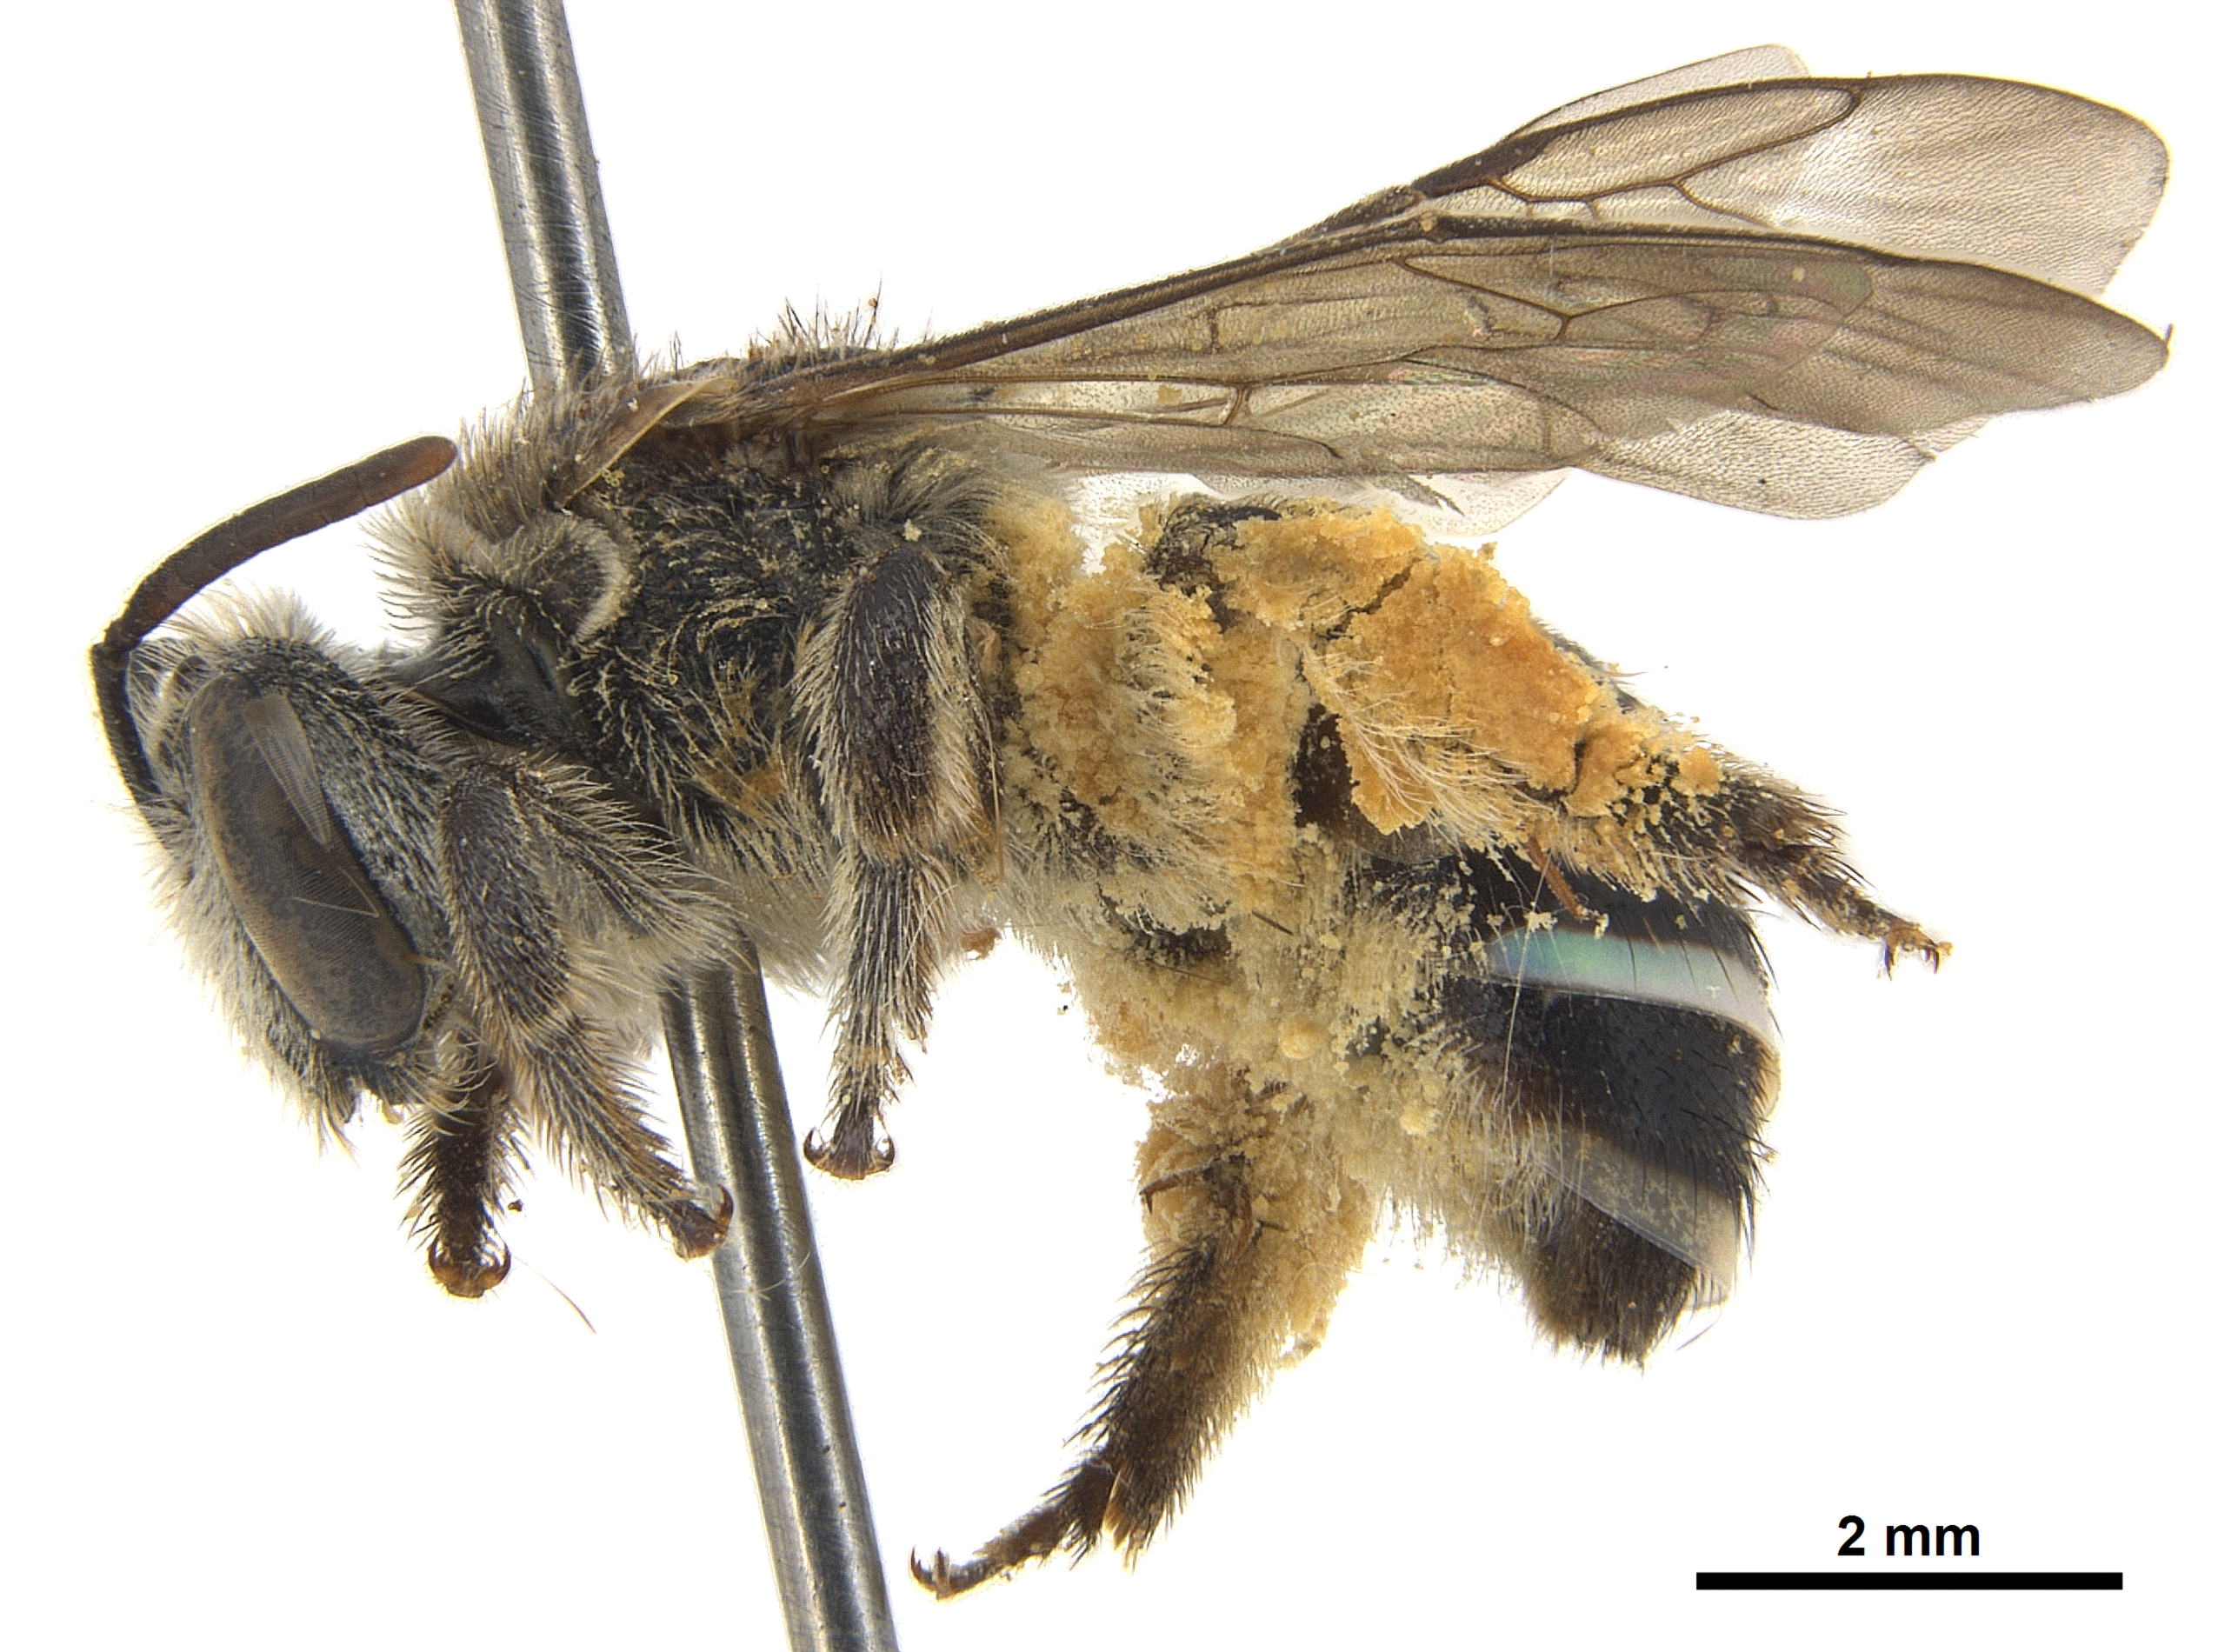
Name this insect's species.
Nomia westwoodi (also Hoplonomia westwoodi)
